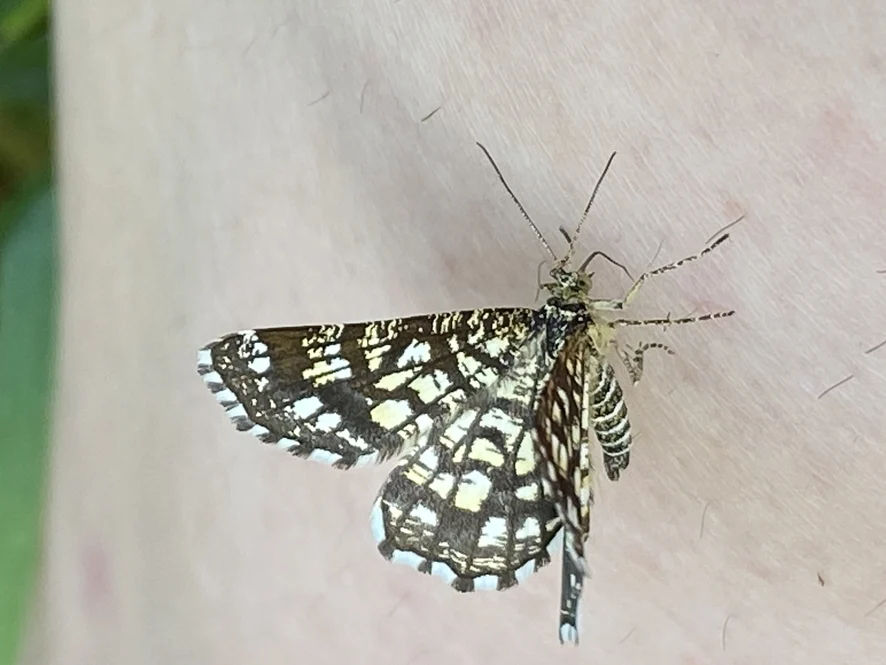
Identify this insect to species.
Chiasmia clathrata
